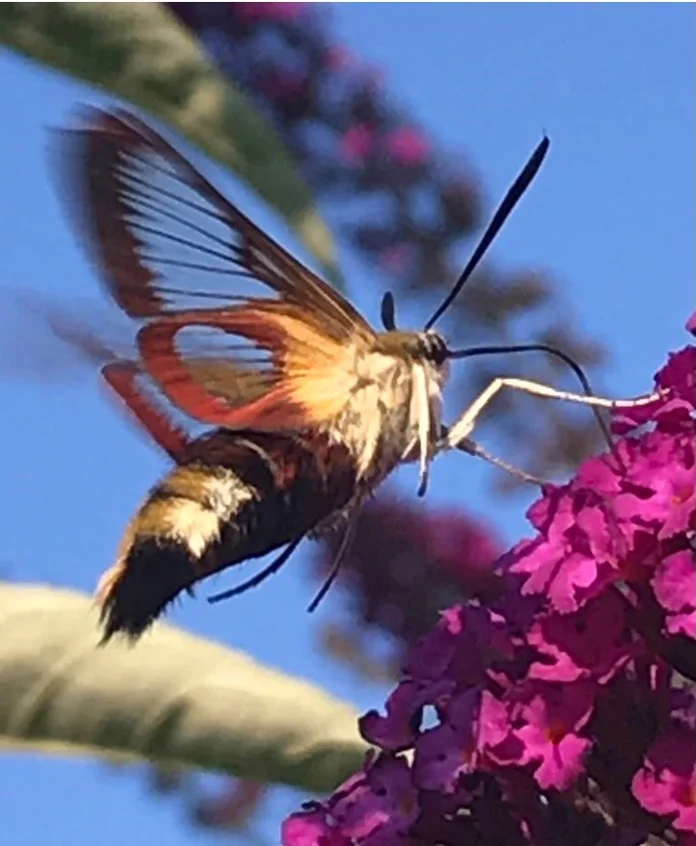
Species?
Hemaris fuciformis
